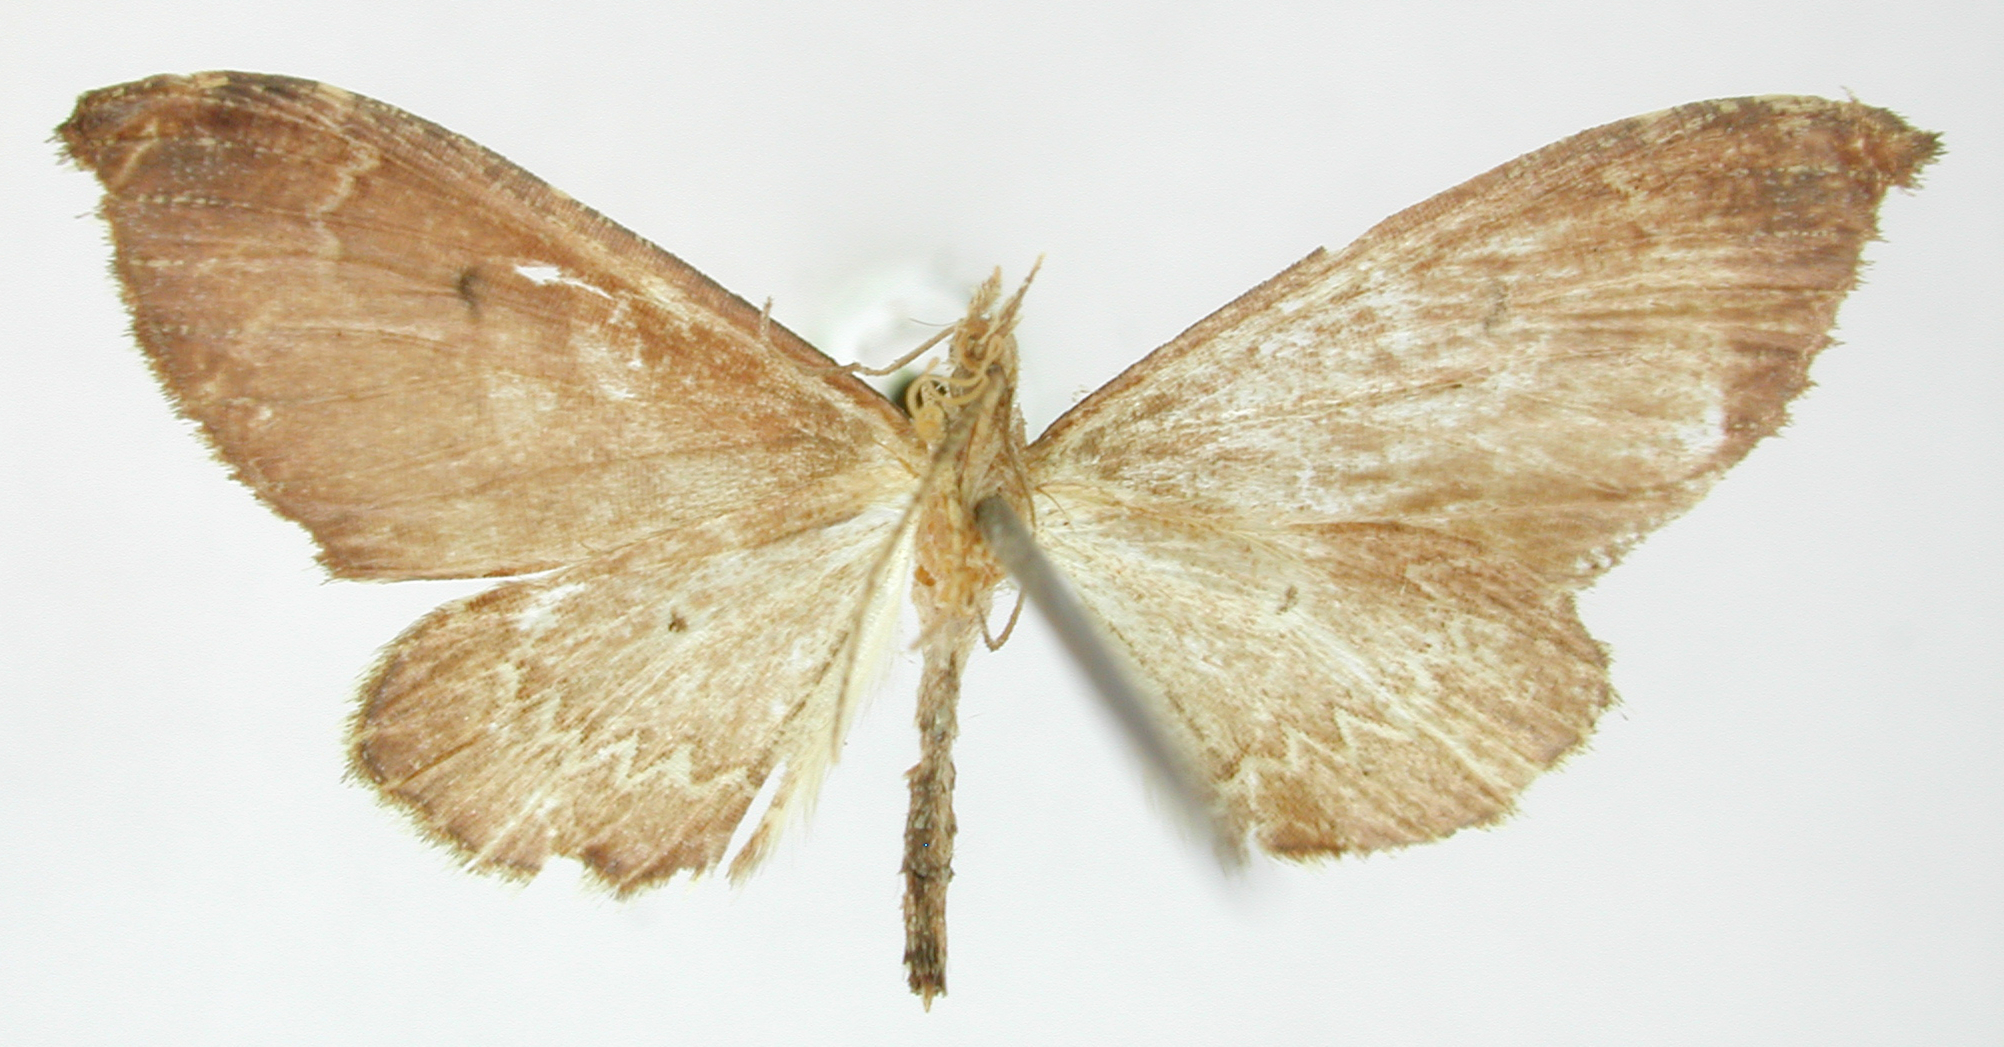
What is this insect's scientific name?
Psaliodes aquila
